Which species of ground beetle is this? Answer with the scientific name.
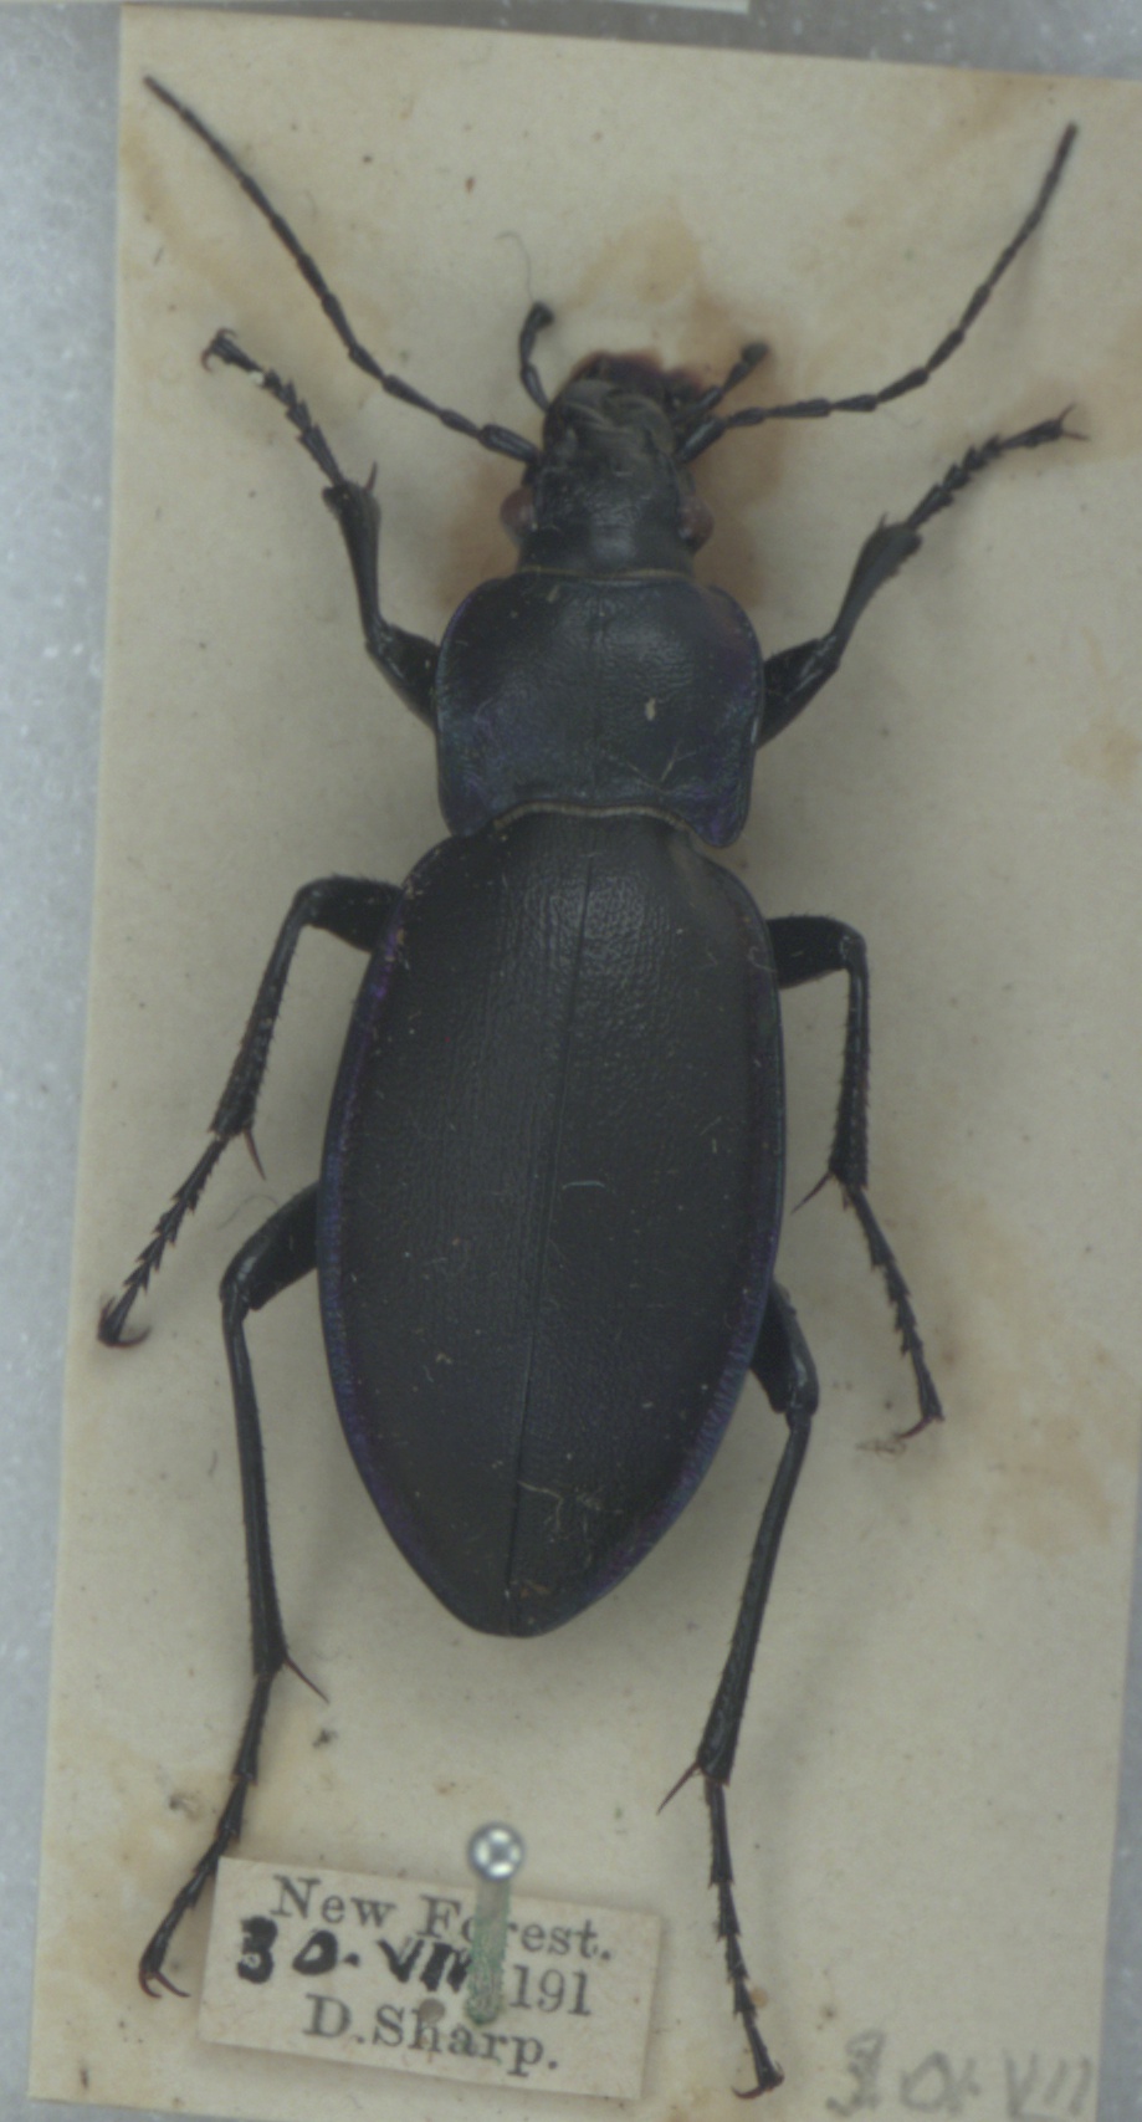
Carabus violaceus
